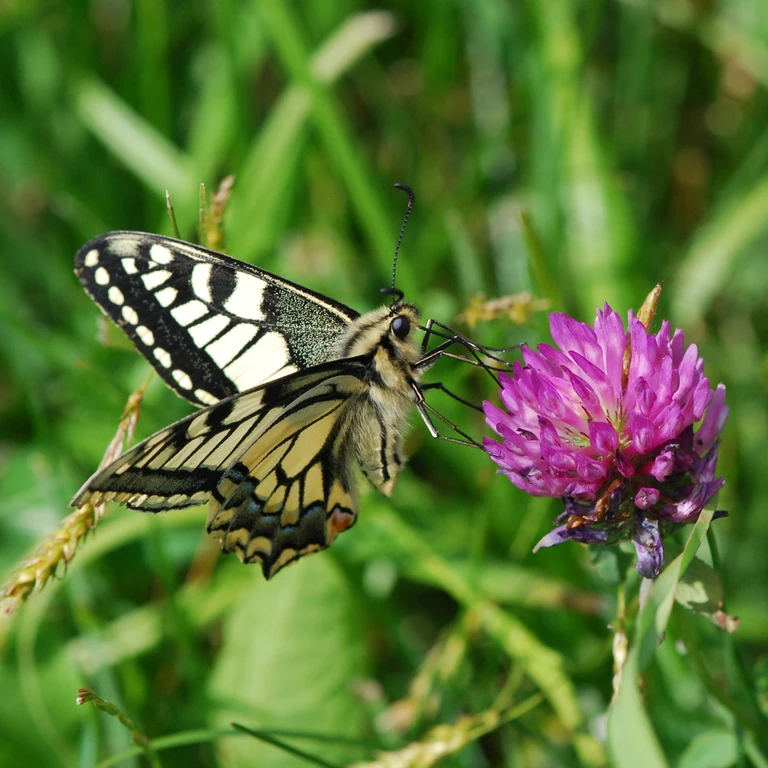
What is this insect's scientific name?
Papilio machaon
